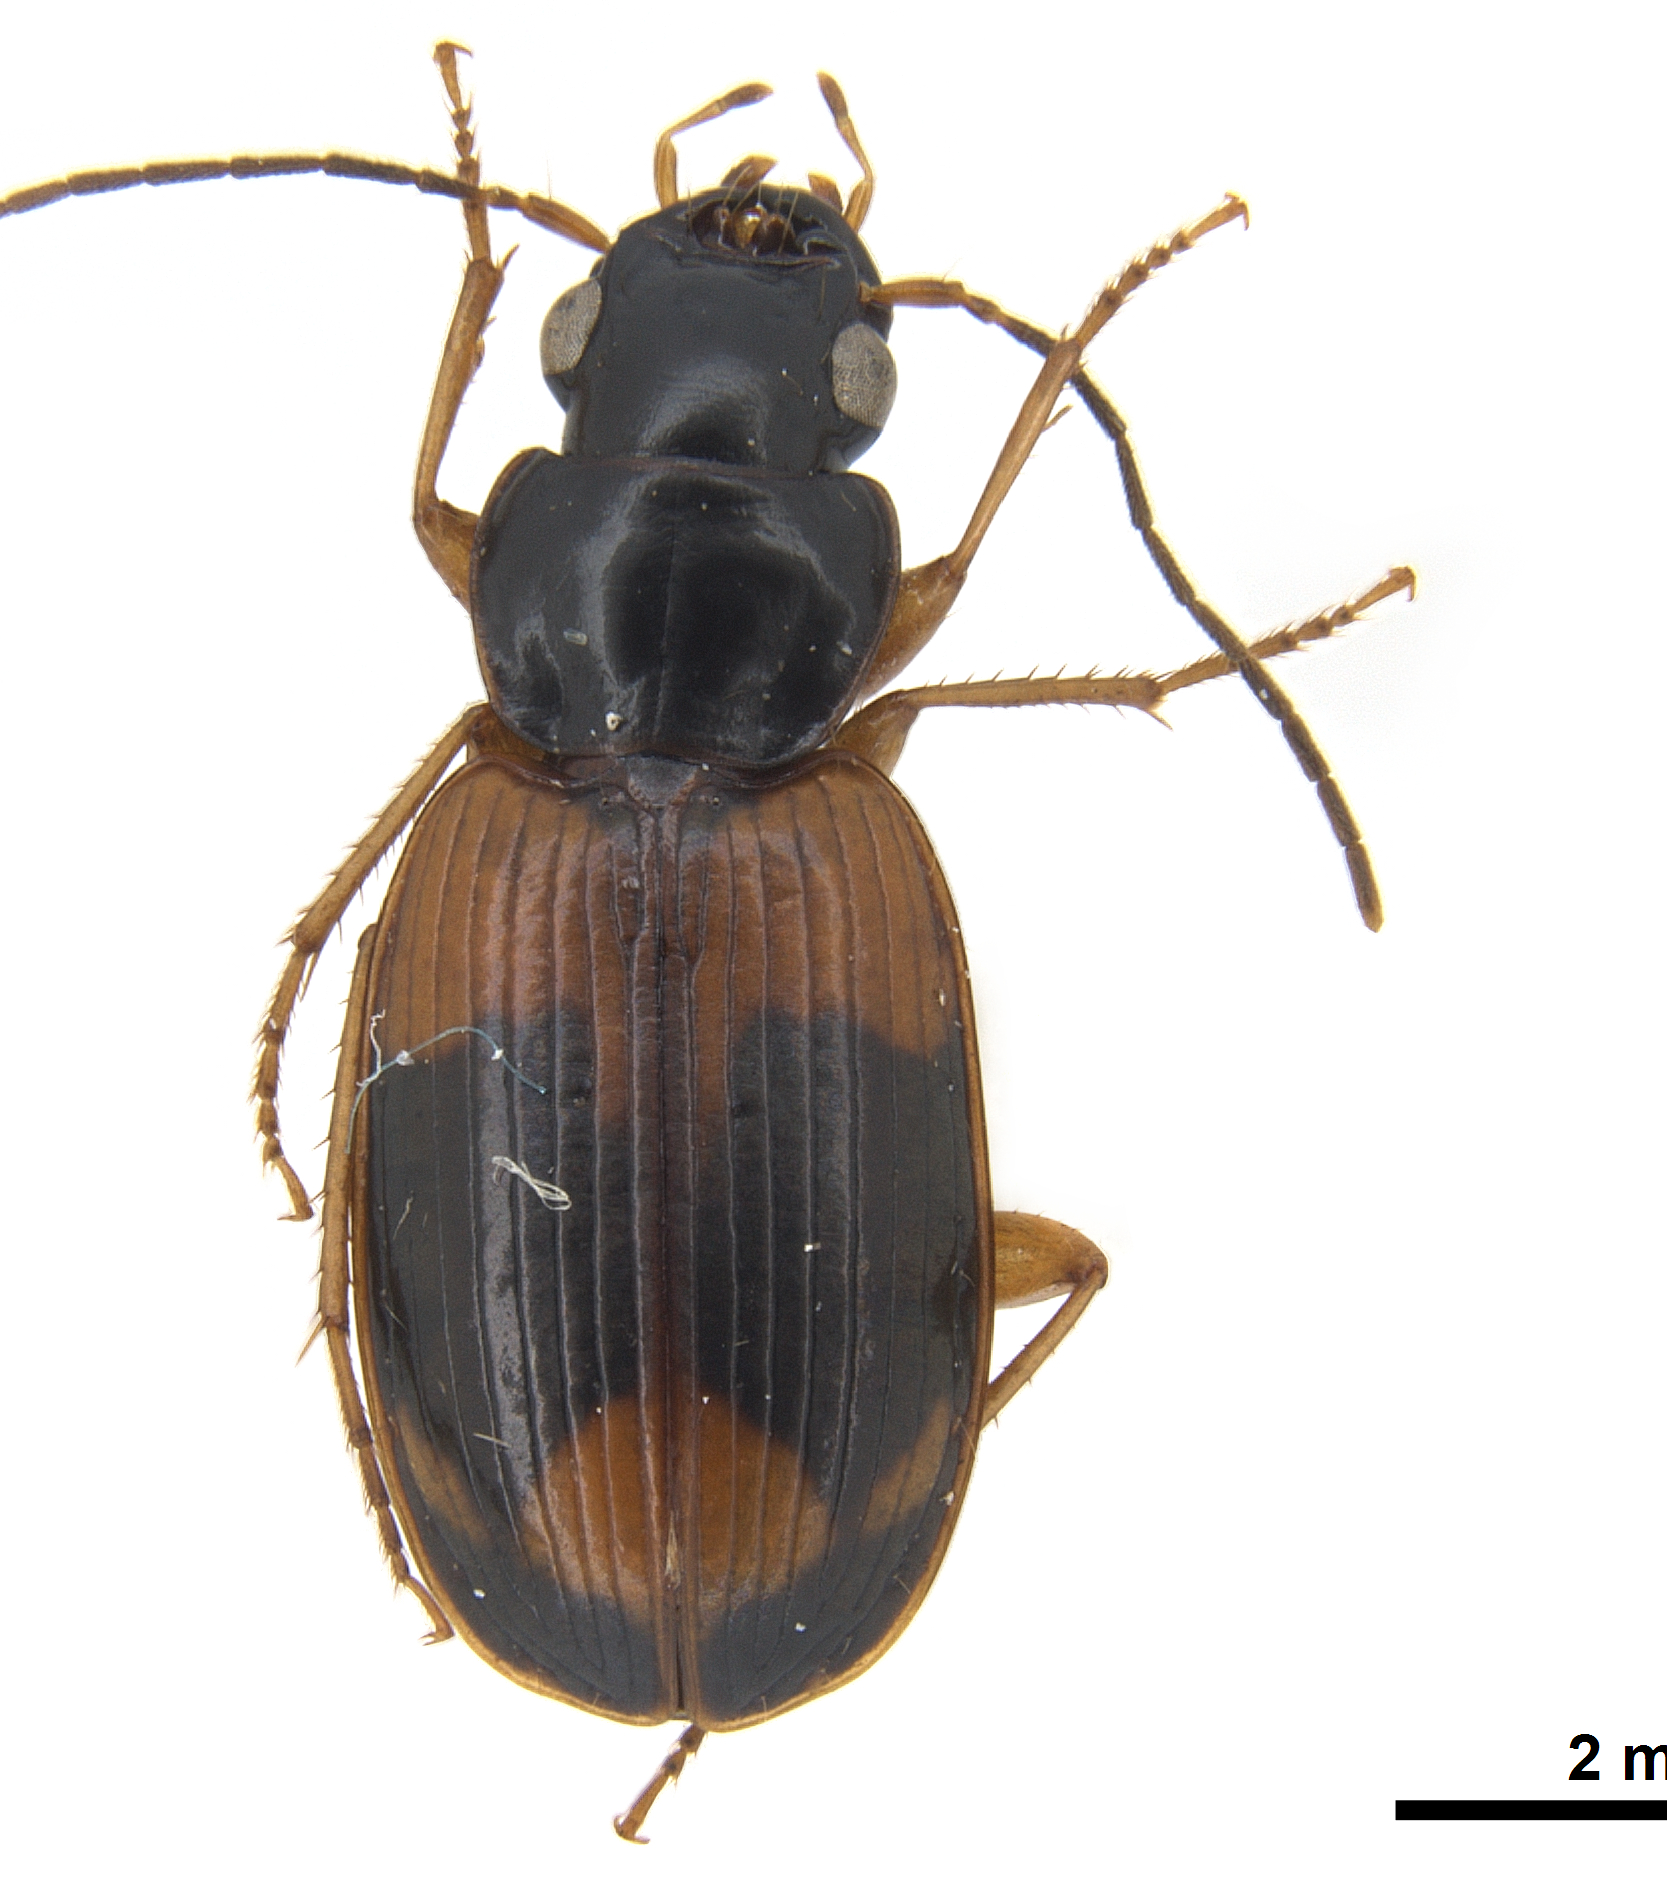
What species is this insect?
Badister elegans
